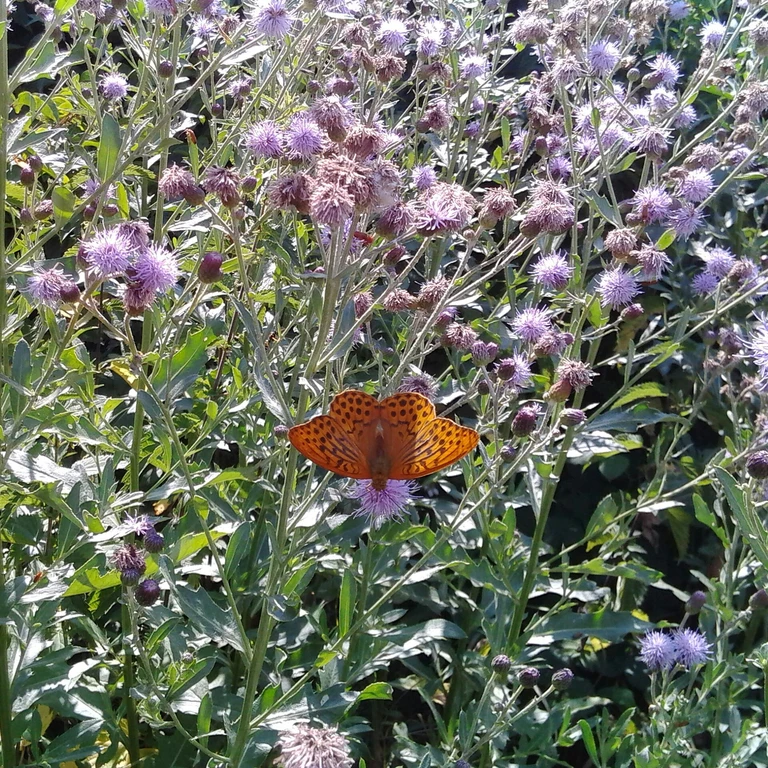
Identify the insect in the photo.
Argynnis paphia
